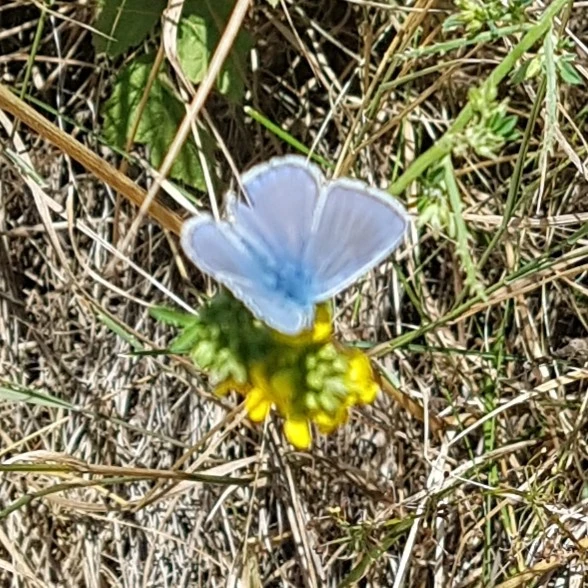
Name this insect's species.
Polyommatus icarus
